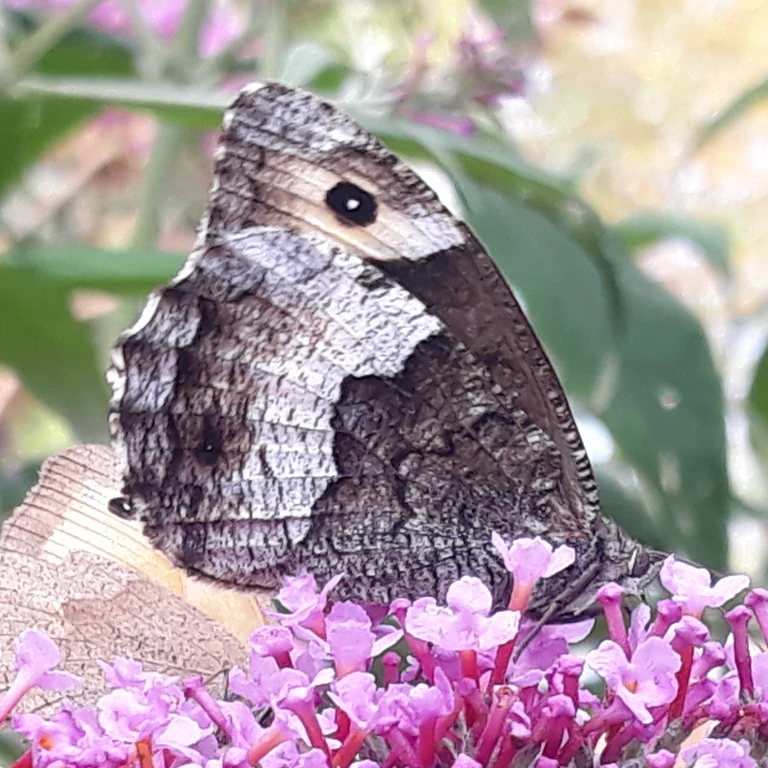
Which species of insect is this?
Hipparchia alcyone
